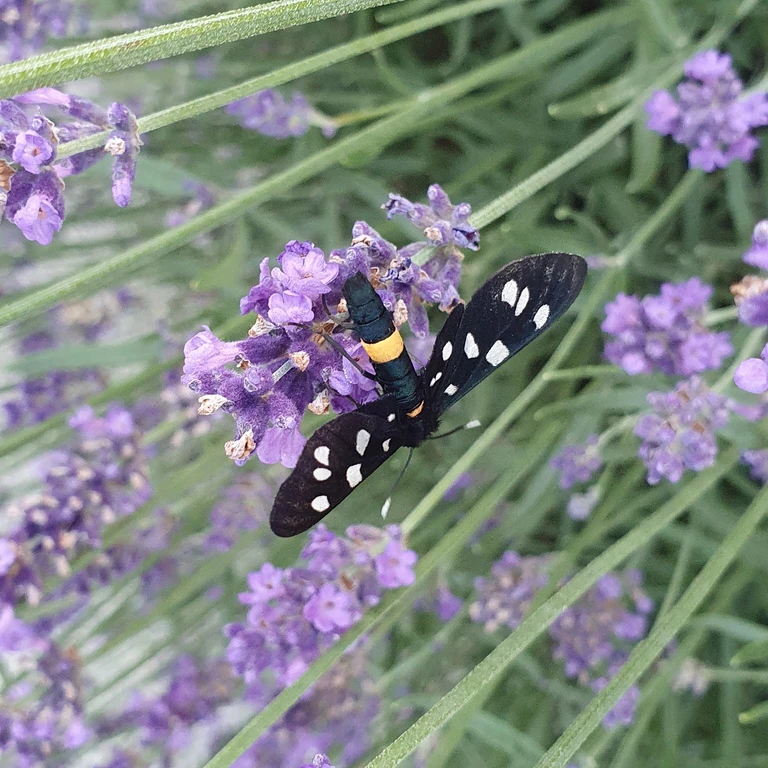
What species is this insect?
Amata phegea
